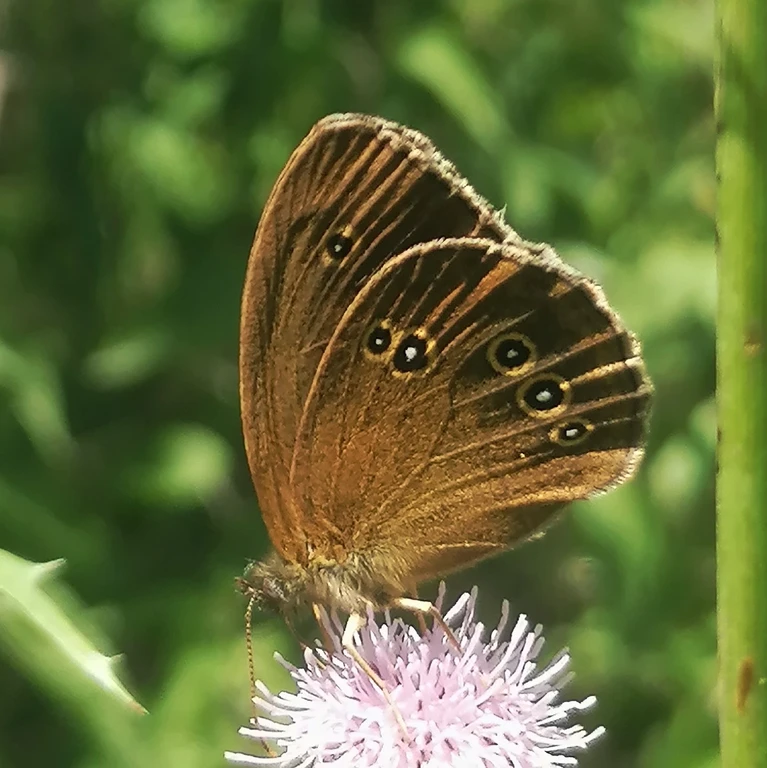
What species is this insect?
Aphantopus hyperantus
